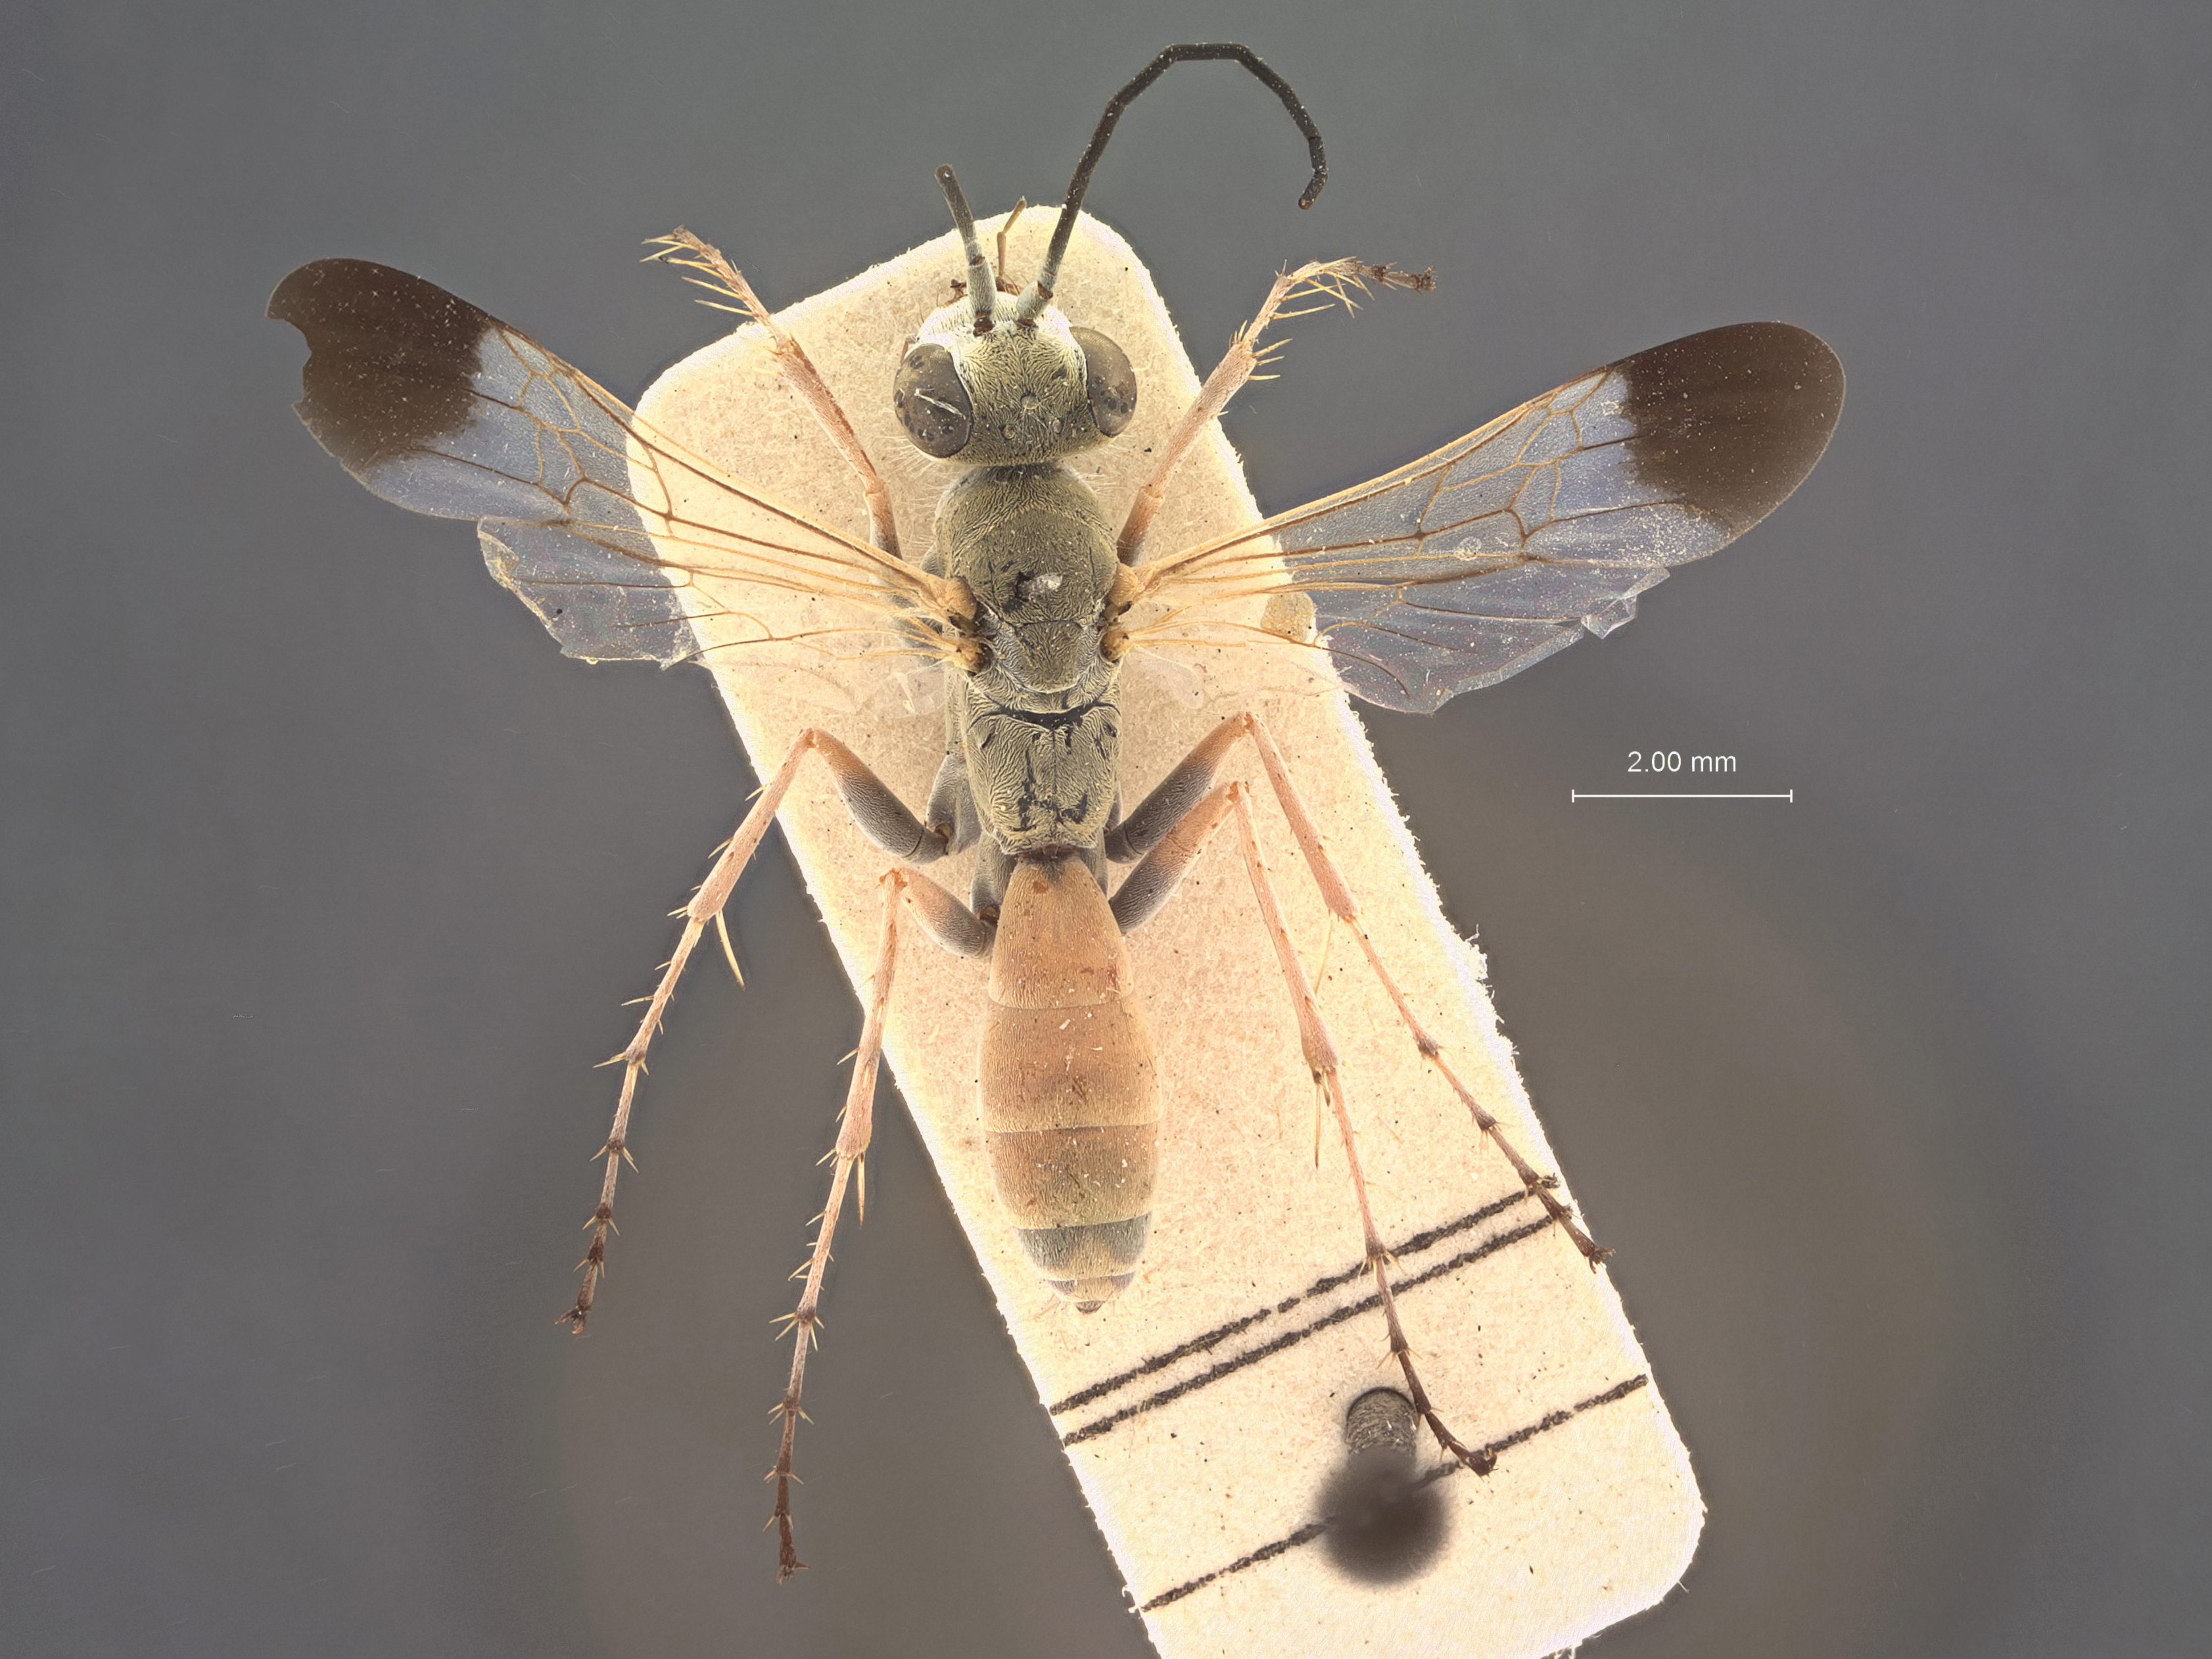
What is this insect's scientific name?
Gonaporus alfierrii
